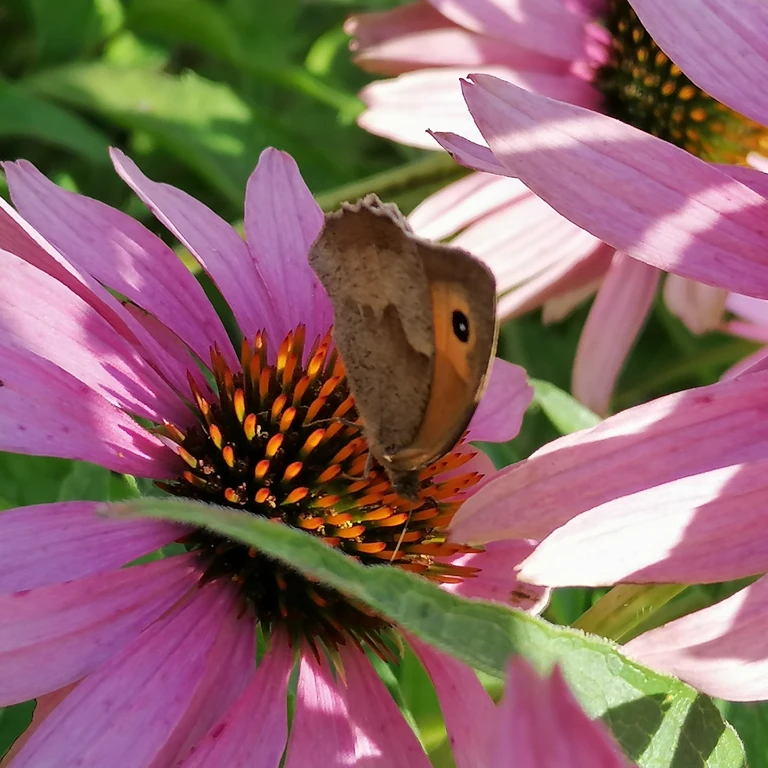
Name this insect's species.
Maniola jurtina
